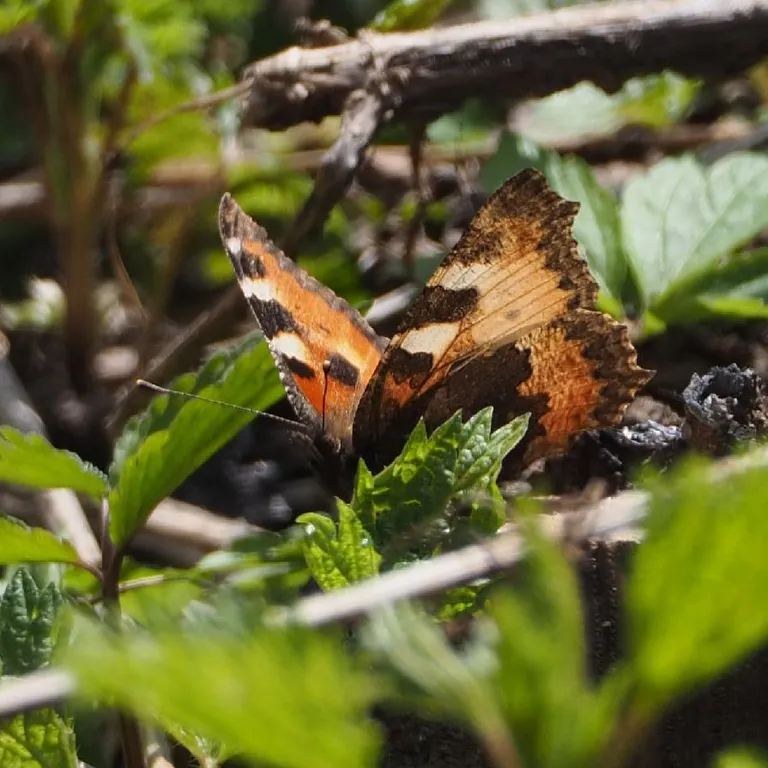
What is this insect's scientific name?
Aglais urticae
